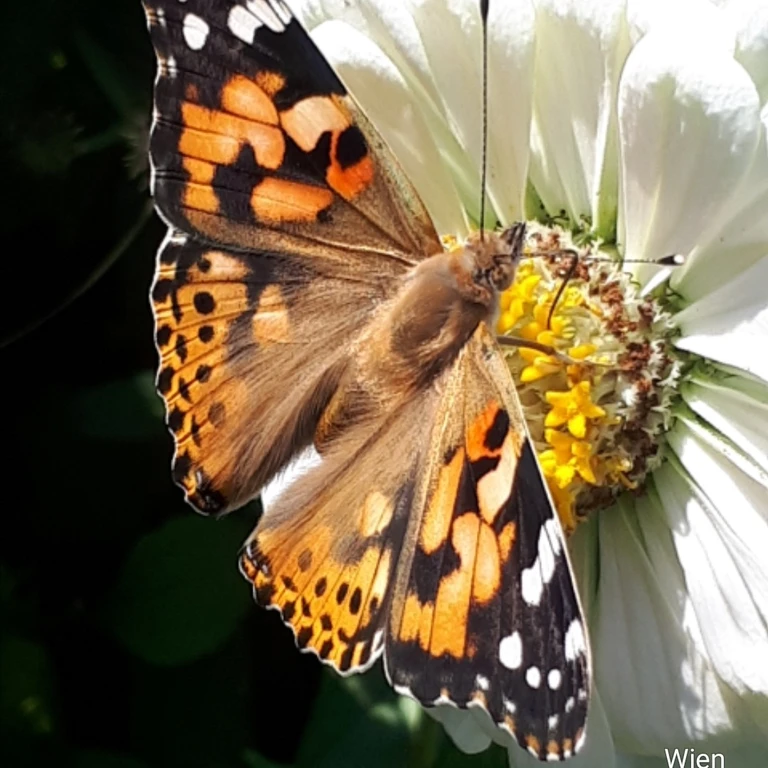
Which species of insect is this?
Vanessa cardui
